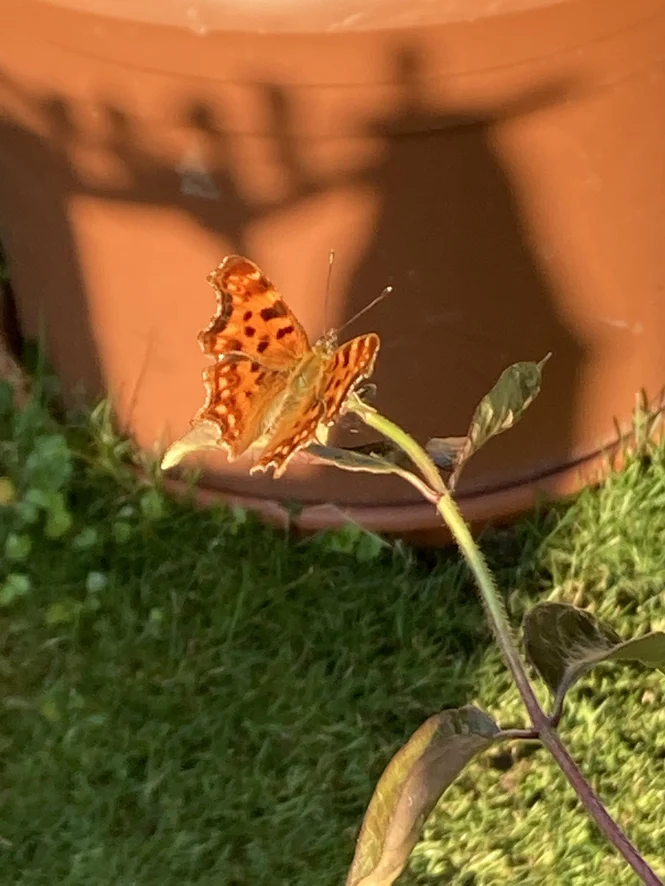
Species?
Polygonia c-album
